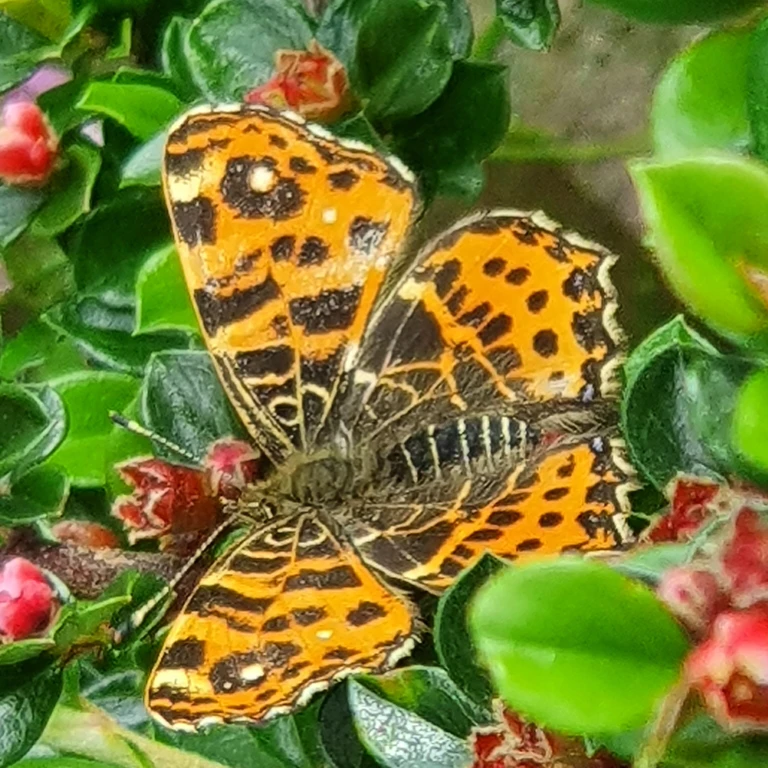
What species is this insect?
Araschnia levana
